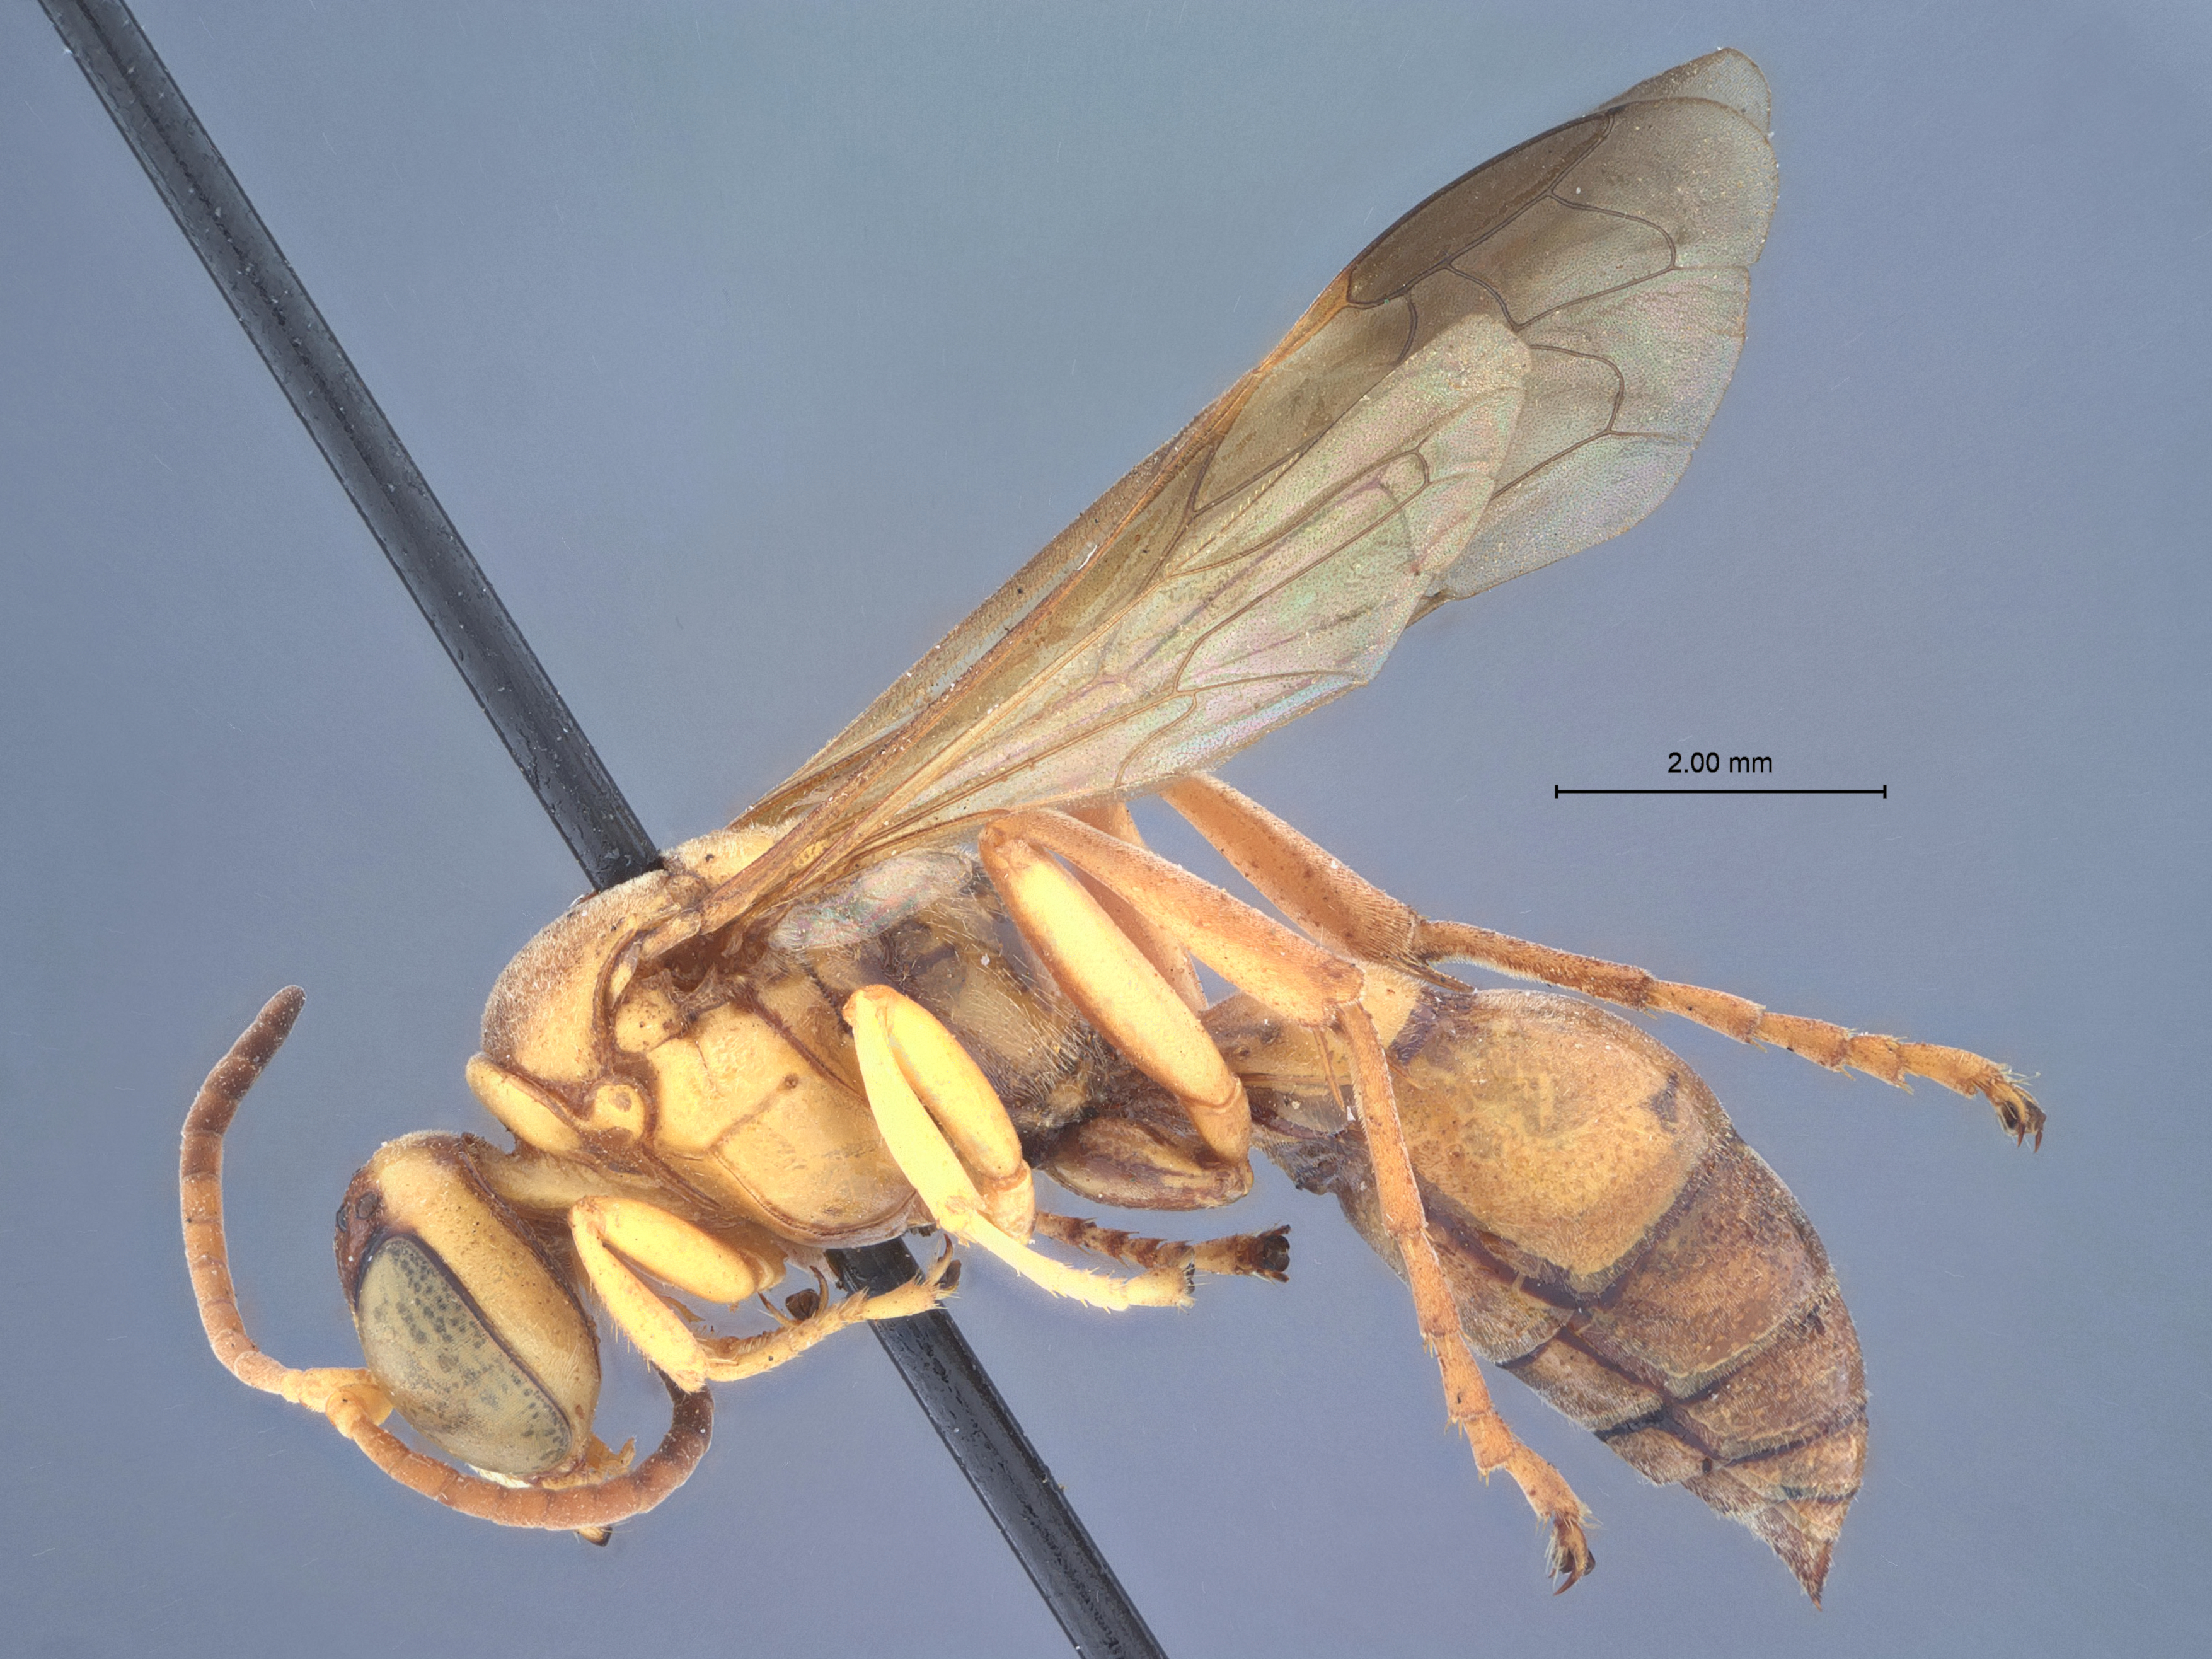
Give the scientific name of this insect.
Pseudoplisus imperialis
